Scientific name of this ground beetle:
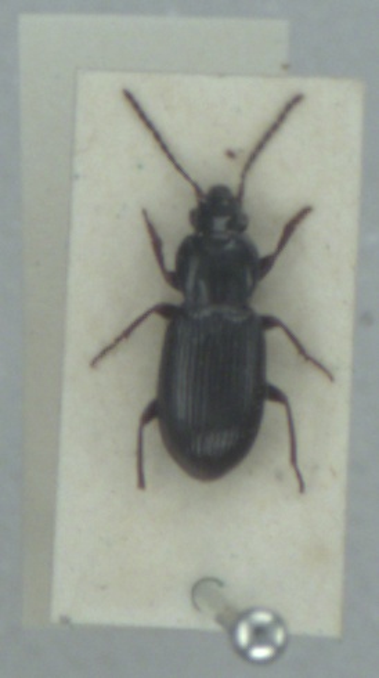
Pterostichus diligens
